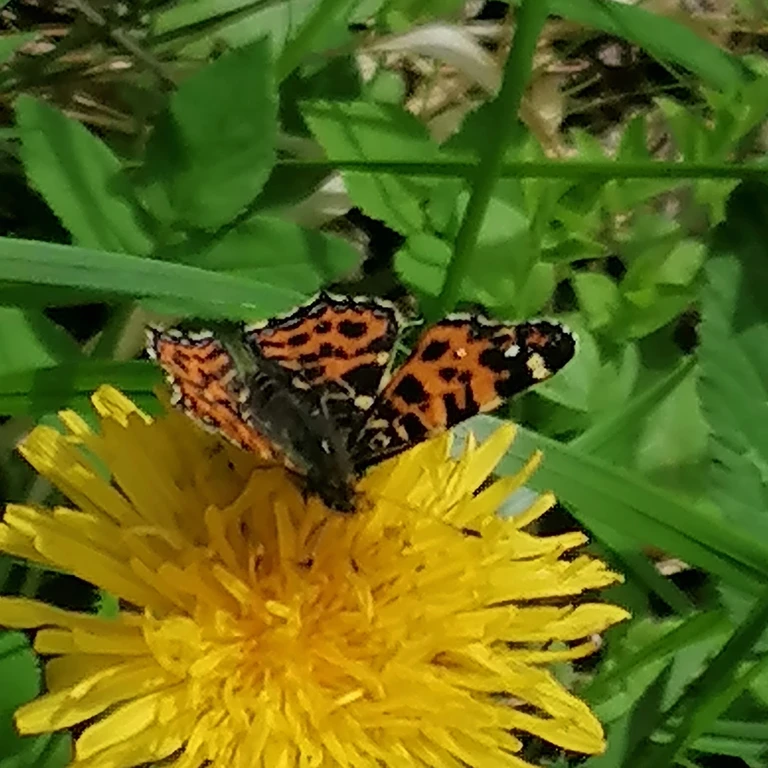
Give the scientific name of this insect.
Araschnia levana
